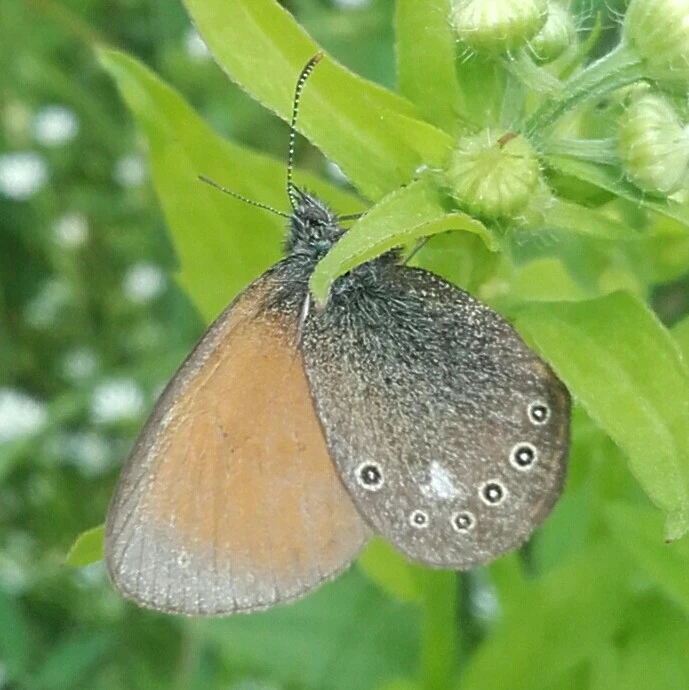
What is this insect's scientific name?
Coenonympha glycerion (also Coenonympha iphis)
